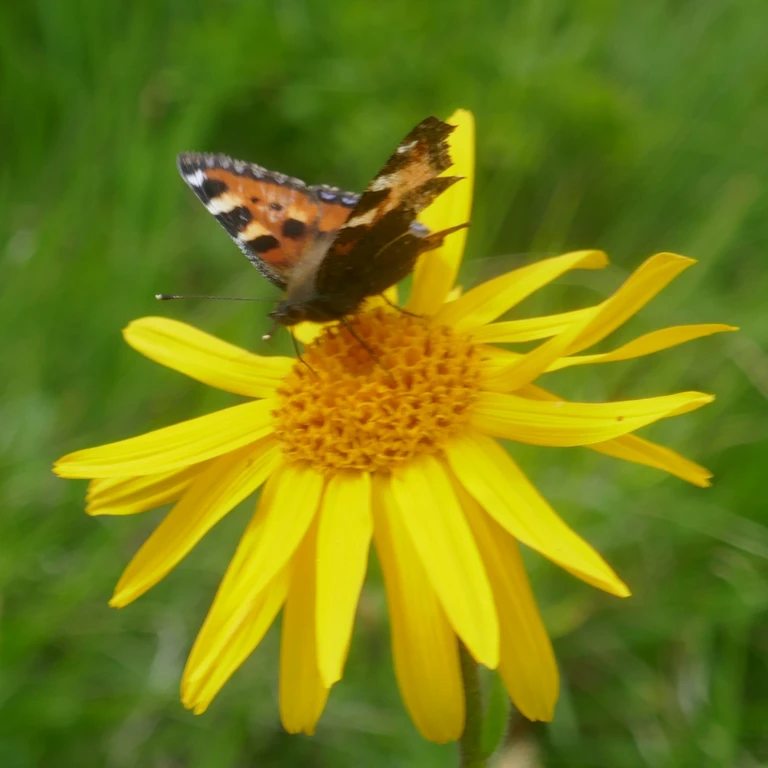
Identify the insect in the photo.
Aglais urticae
